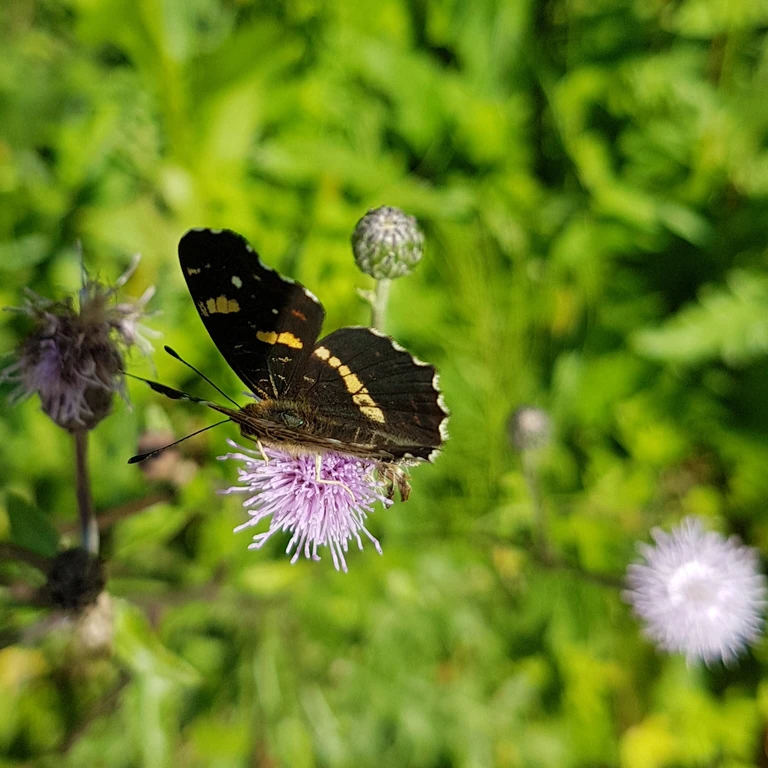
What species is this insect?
Araschnia levana
